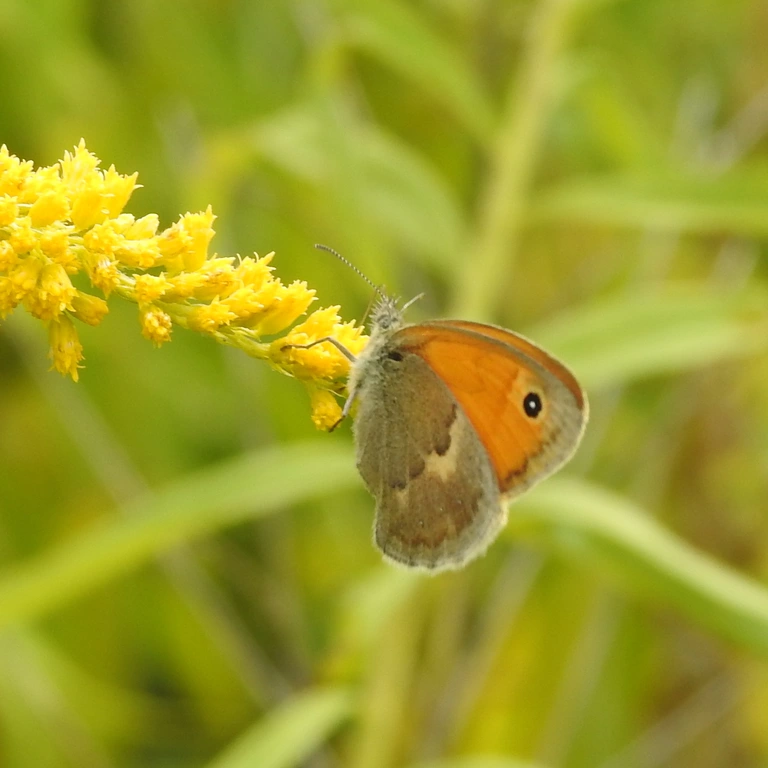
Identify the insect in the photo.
Coenonympha pamphilus
